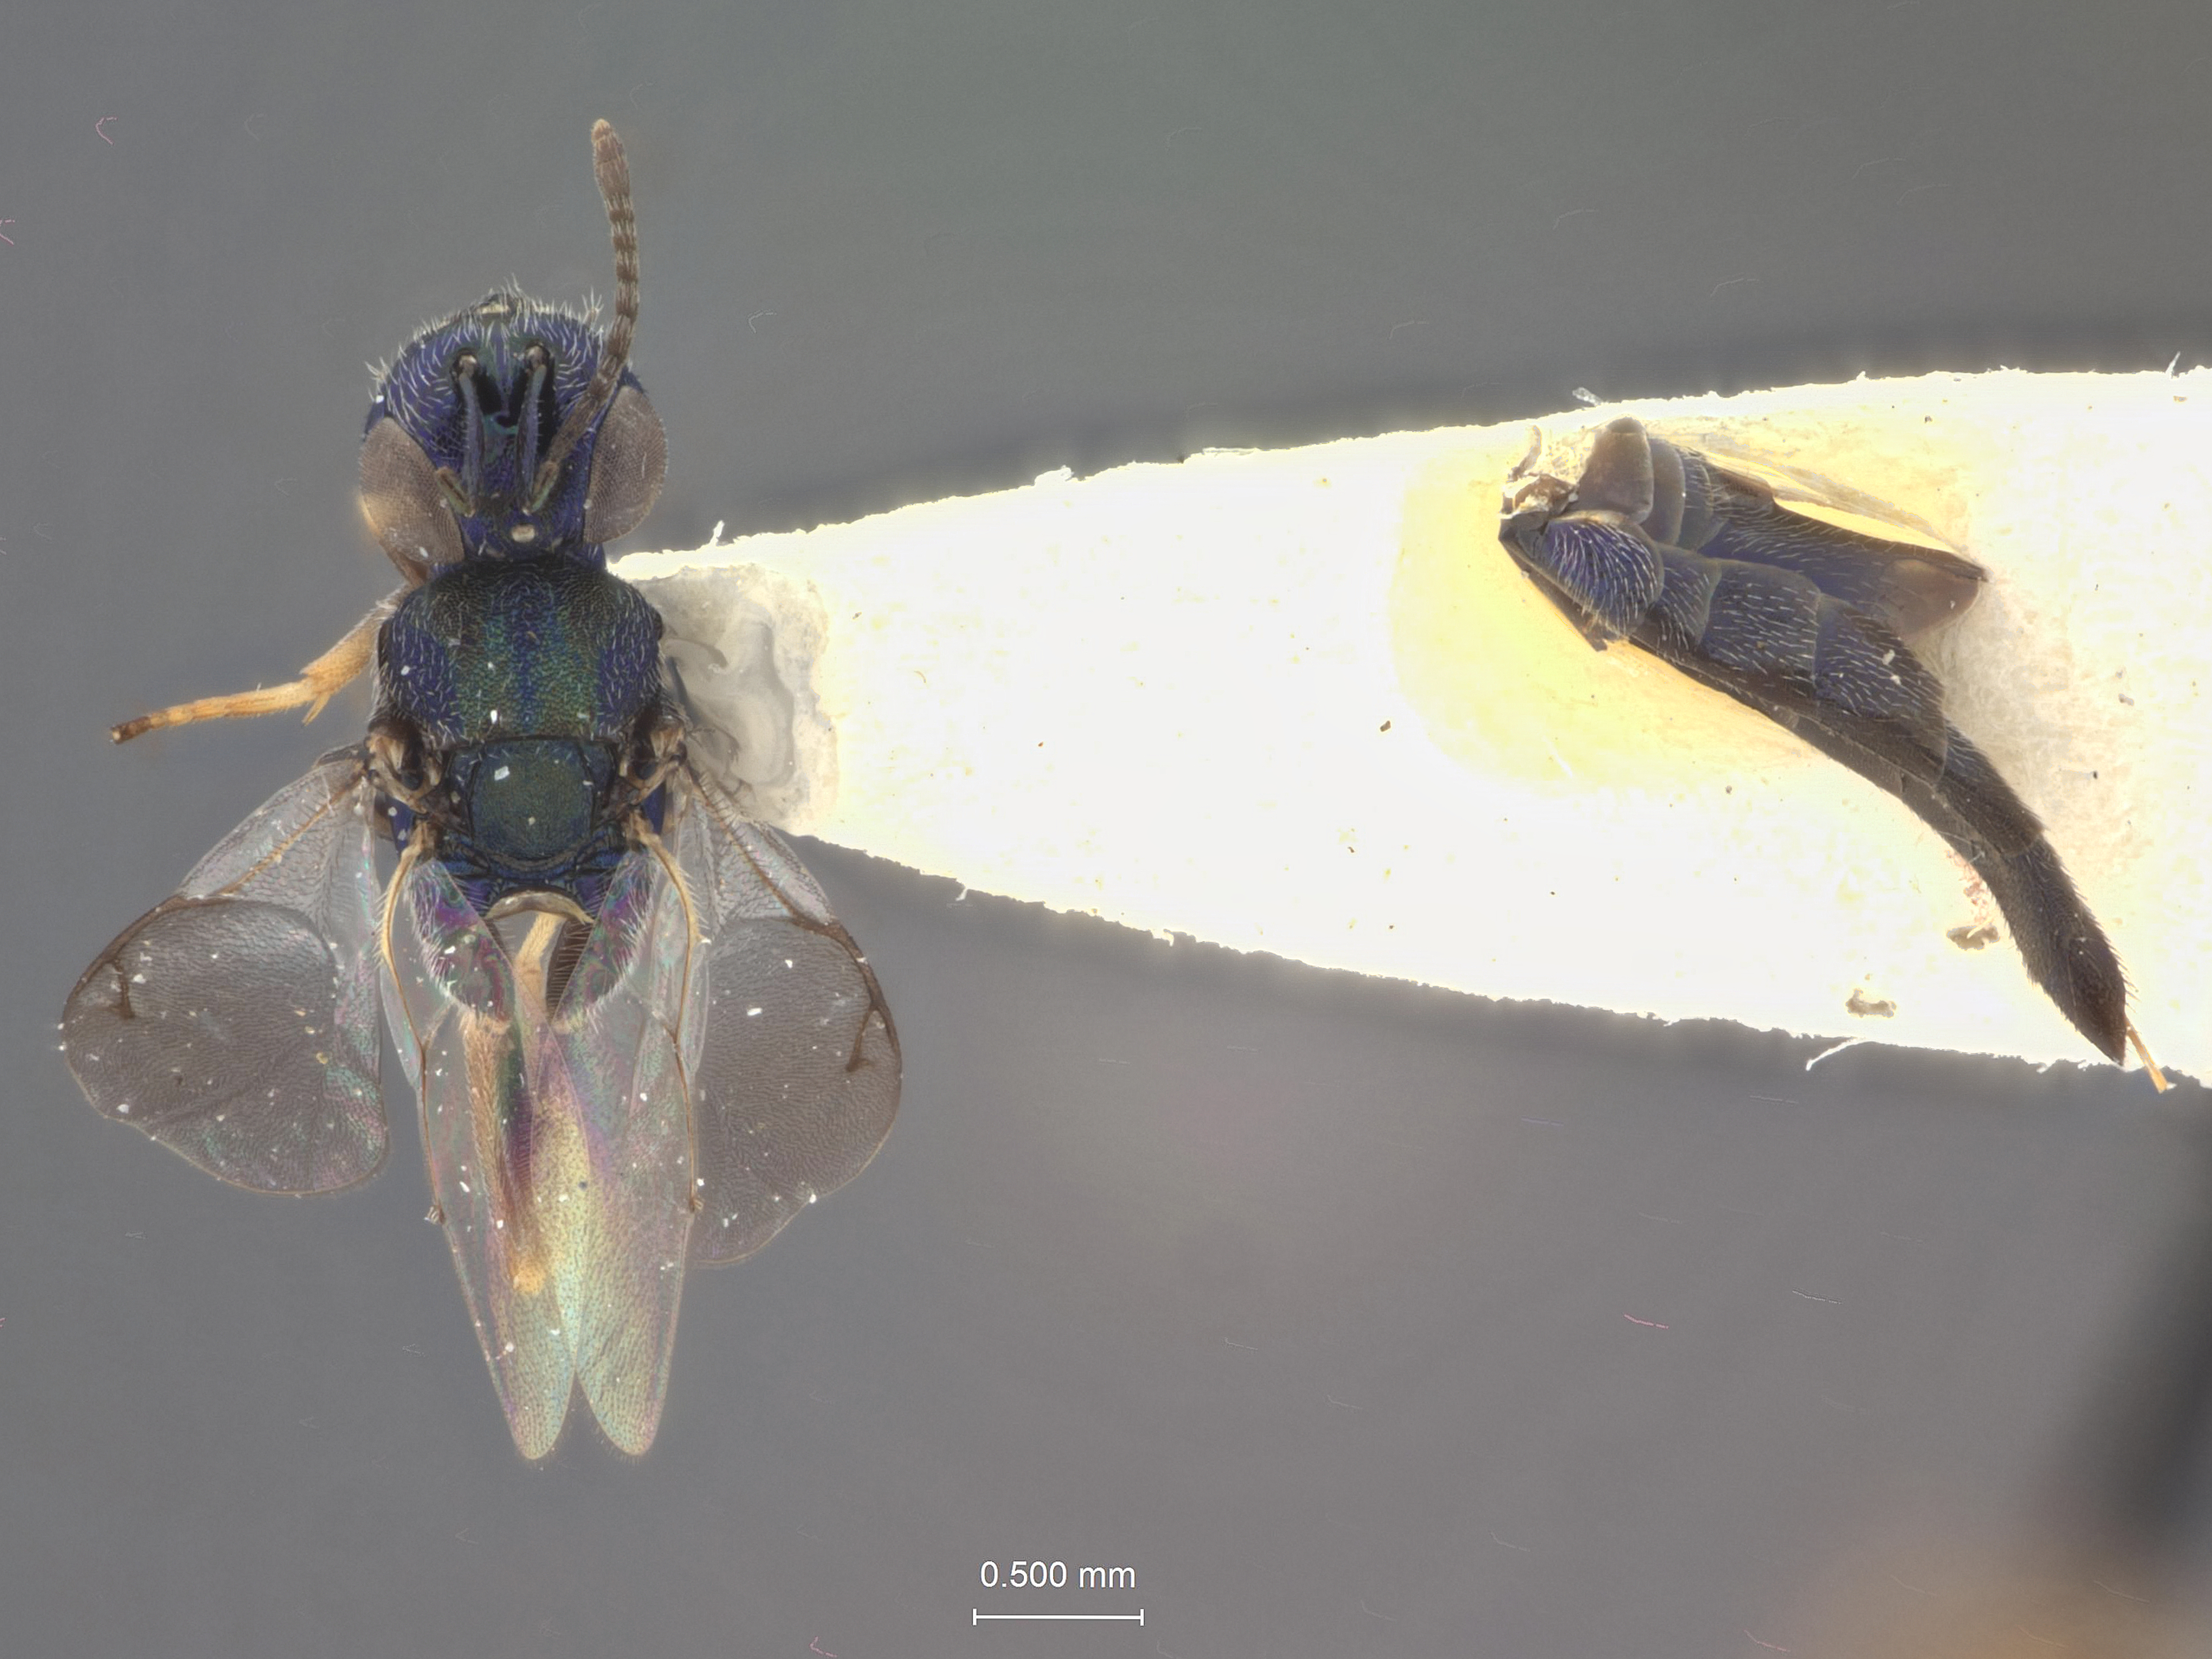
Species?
Calosota montana
